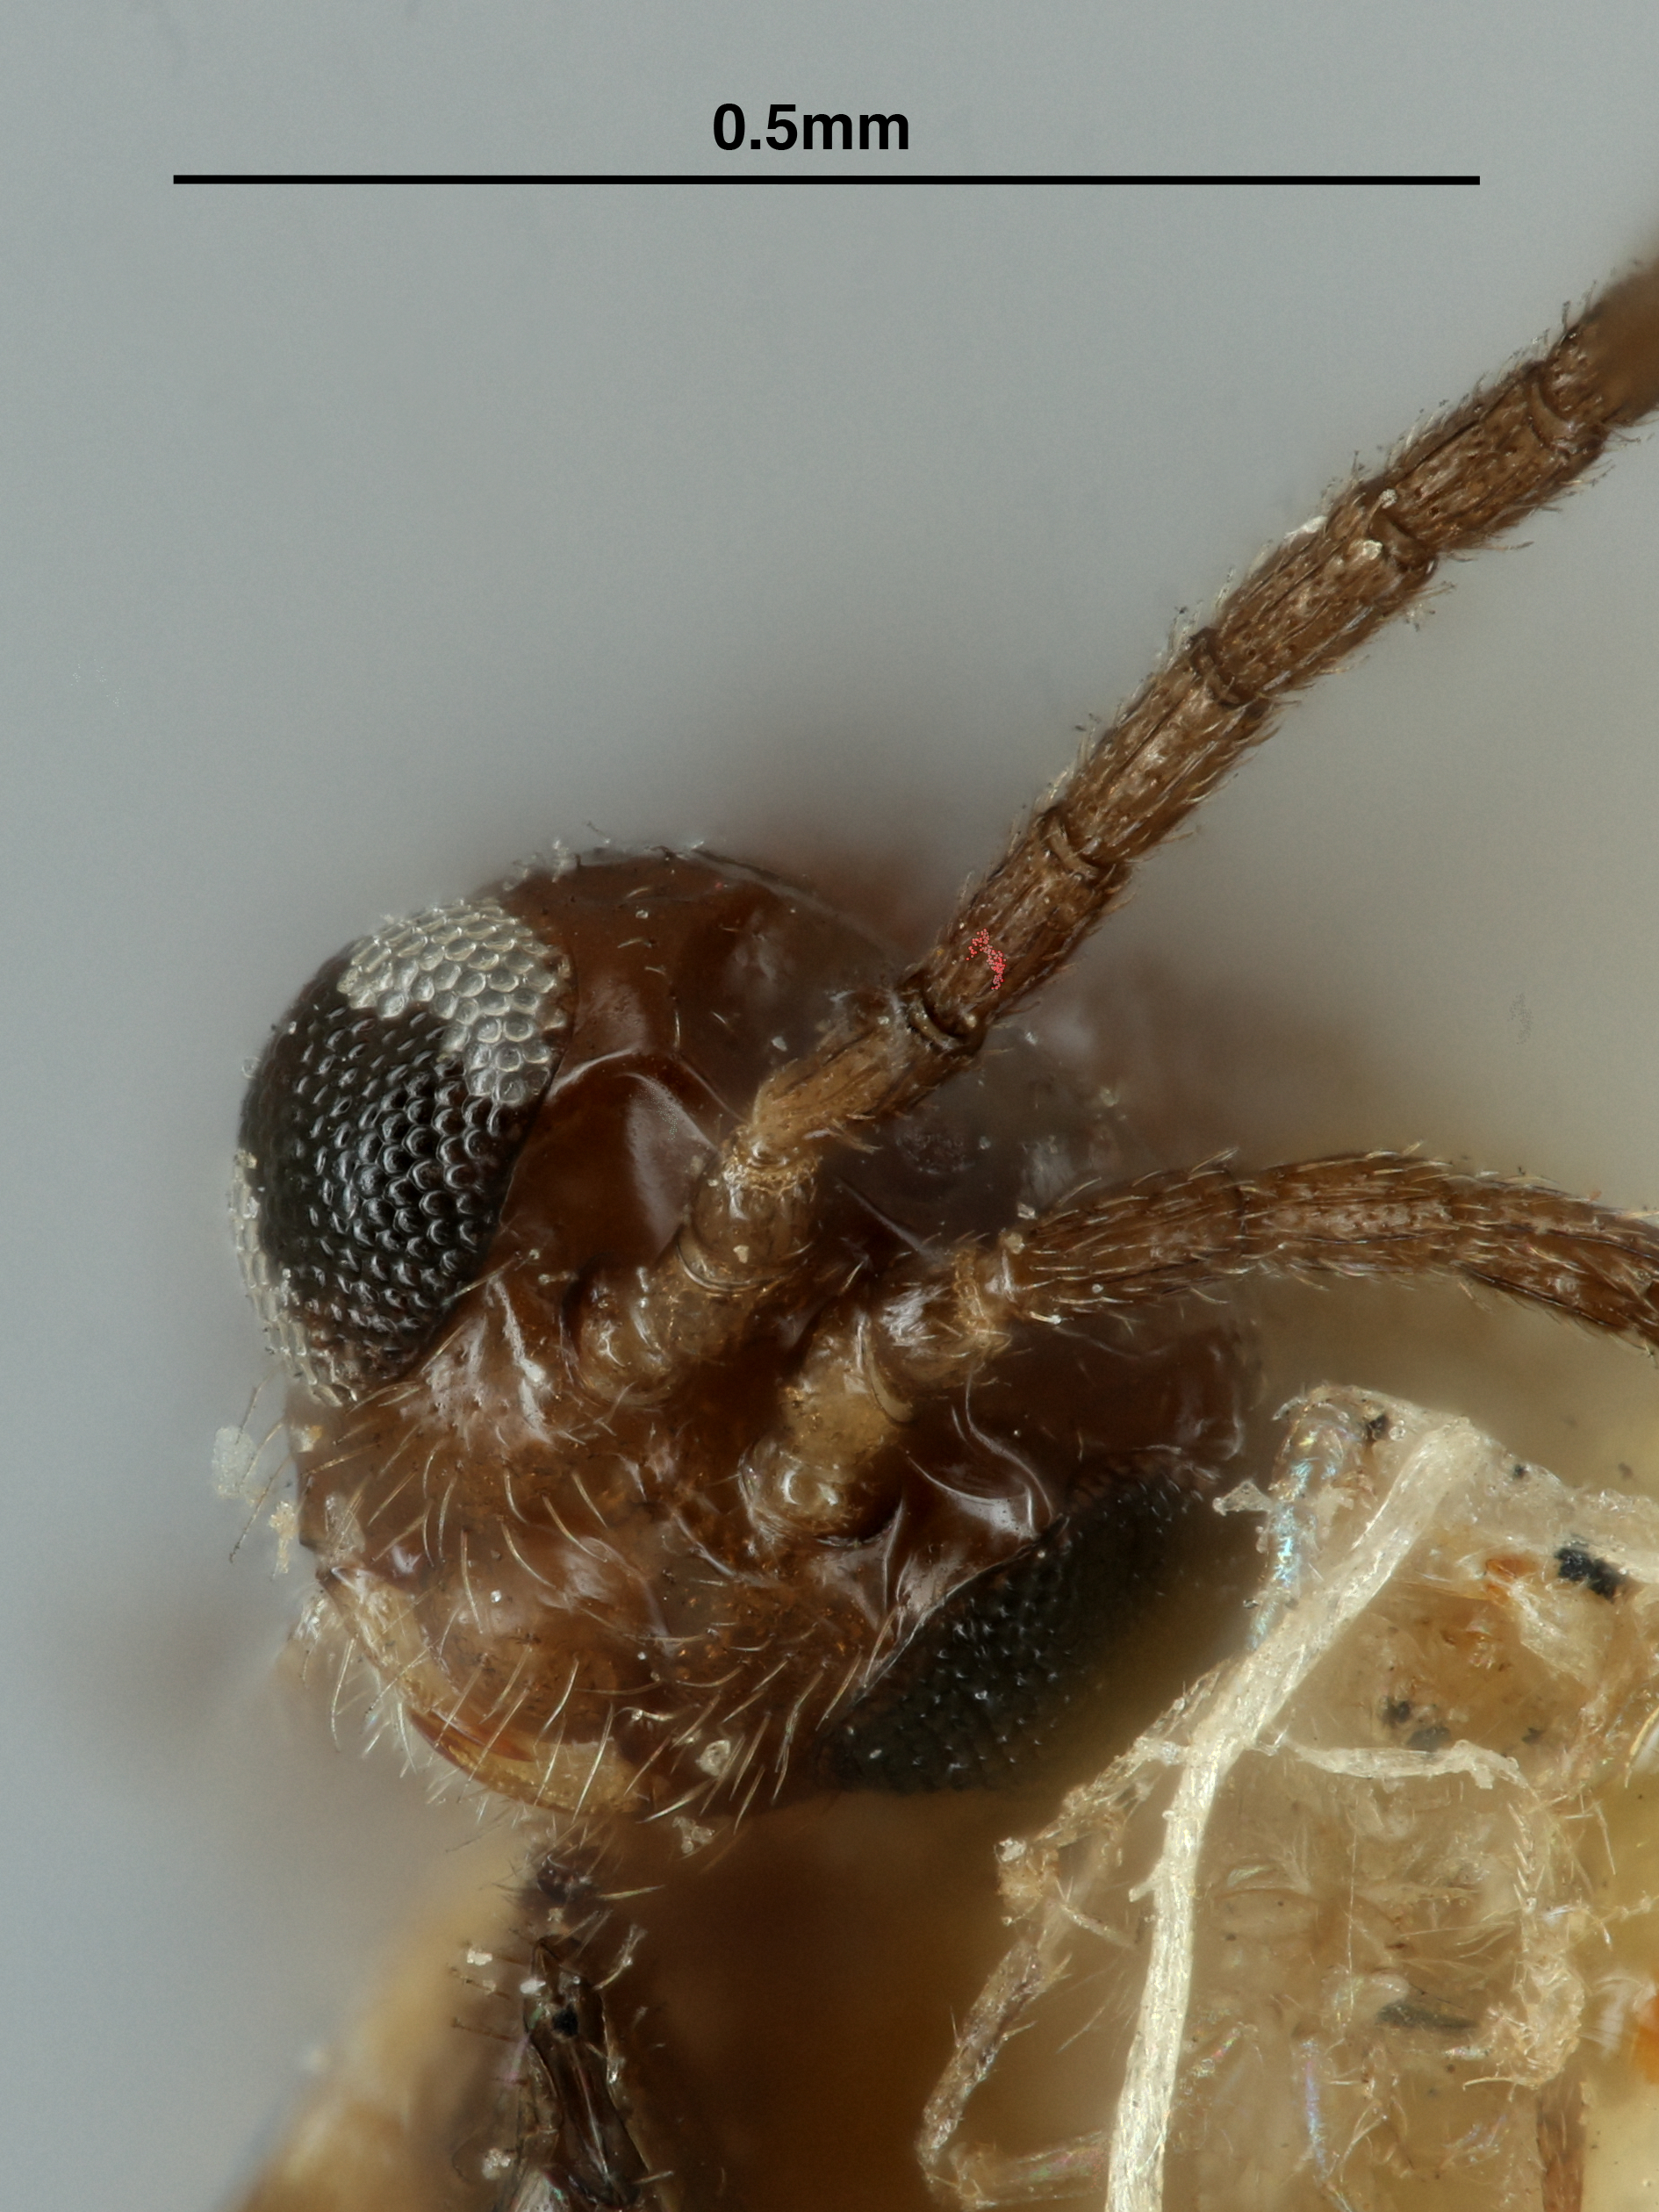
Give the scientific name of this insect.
Trioxys eragrastaphis
